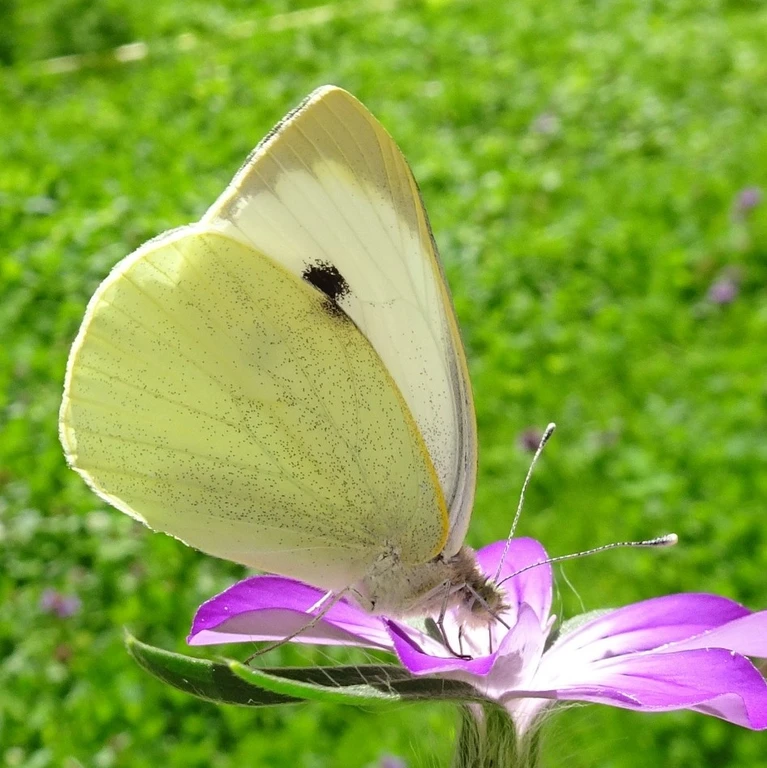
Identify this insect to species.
Pieris brassicae
